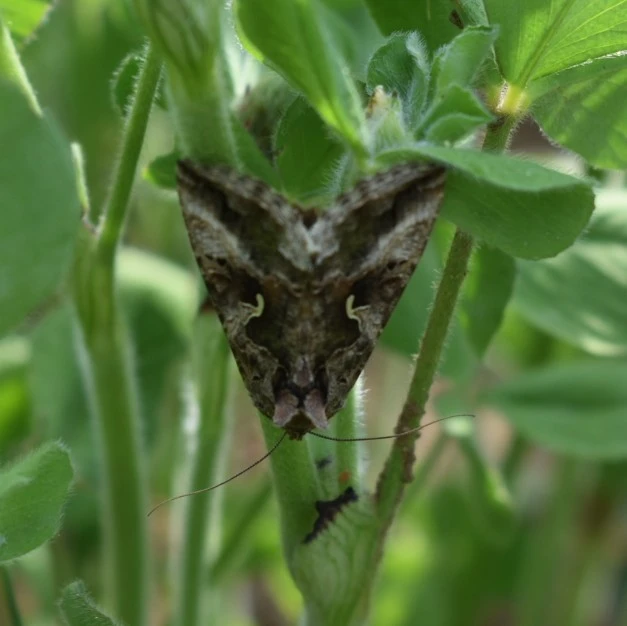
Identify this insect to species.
Autographa gamma
